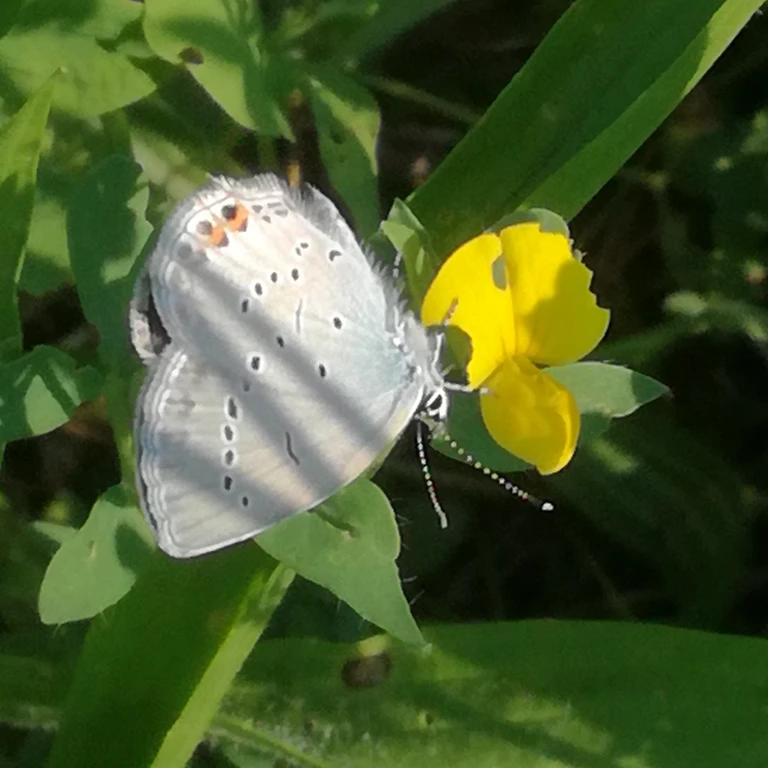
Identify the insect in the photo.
Cupido argiades (also Elkalyce argiades)
